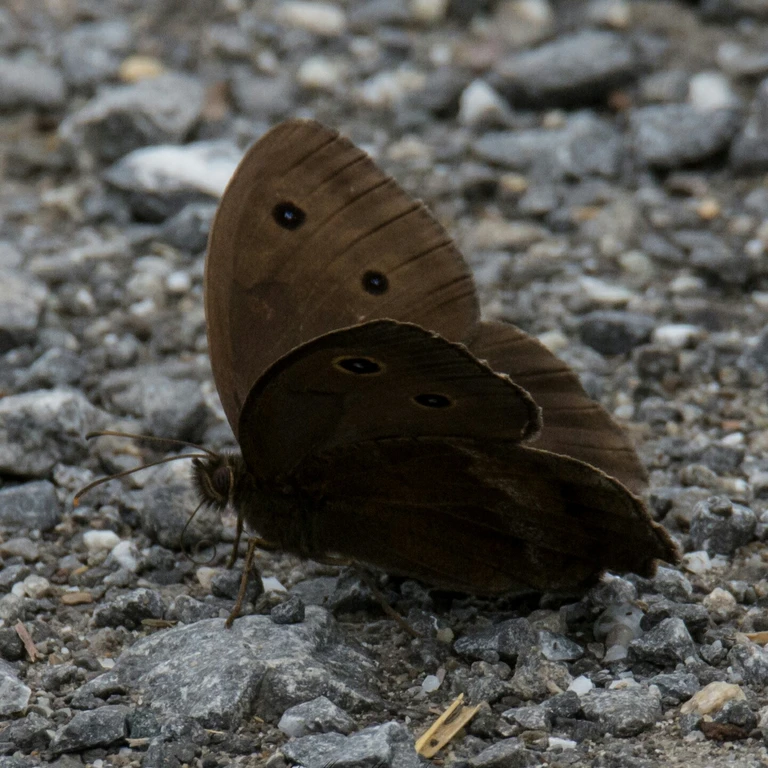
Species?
Minois dryas
